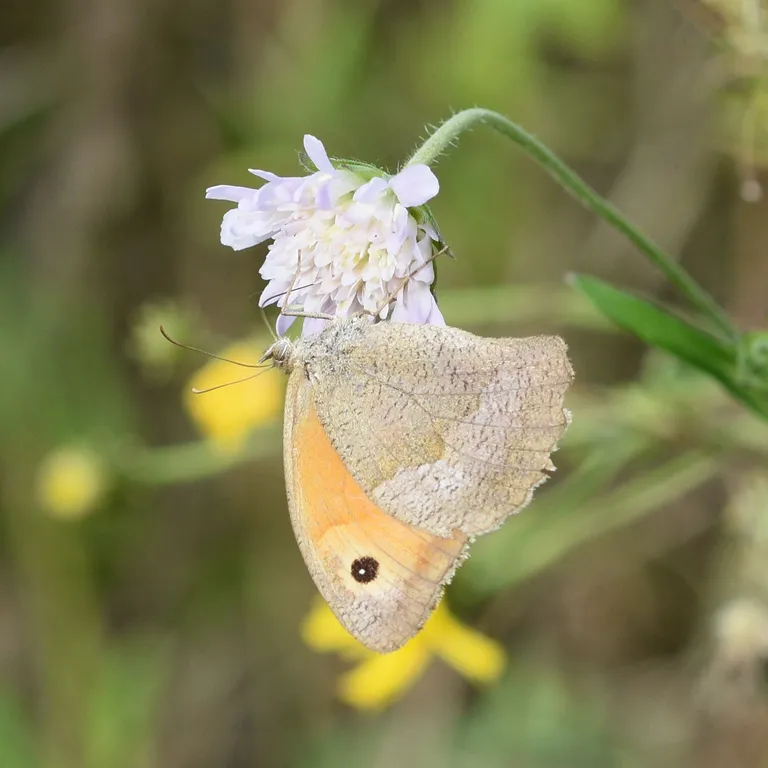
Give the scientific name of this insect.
Maniola jurtina
